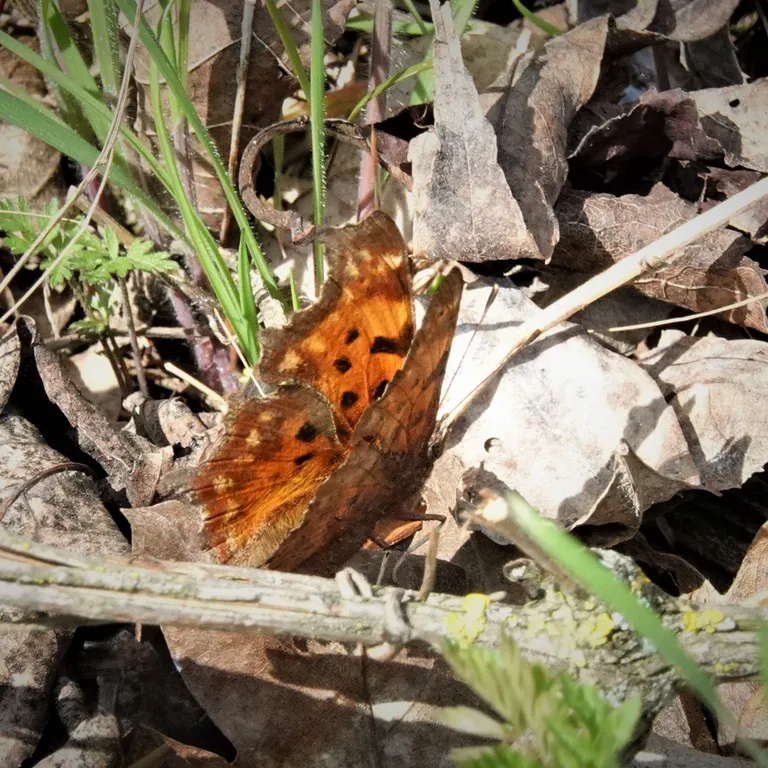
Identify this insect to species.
Polygonia c-album
